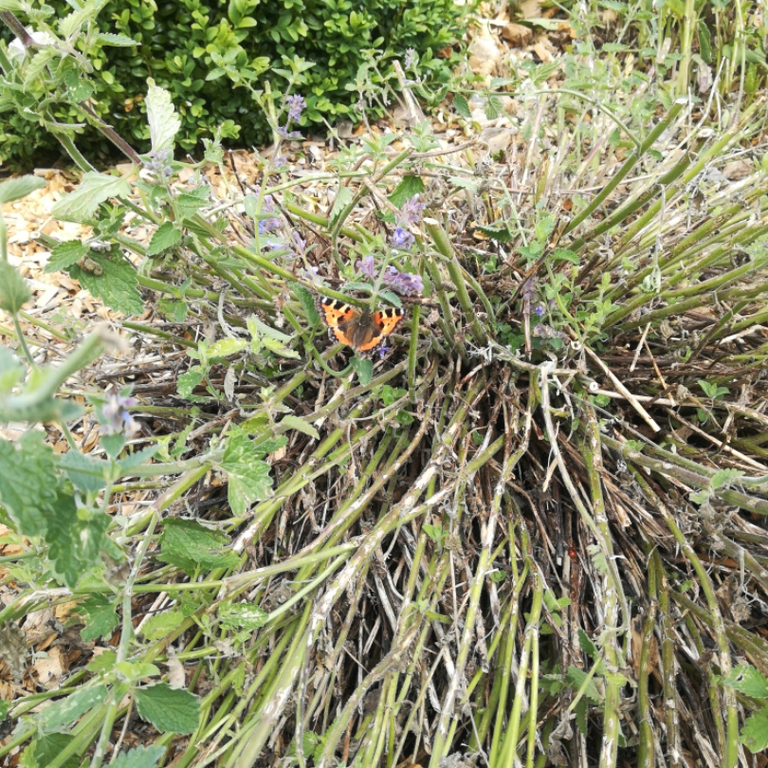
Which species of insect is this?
Aglais urticae
